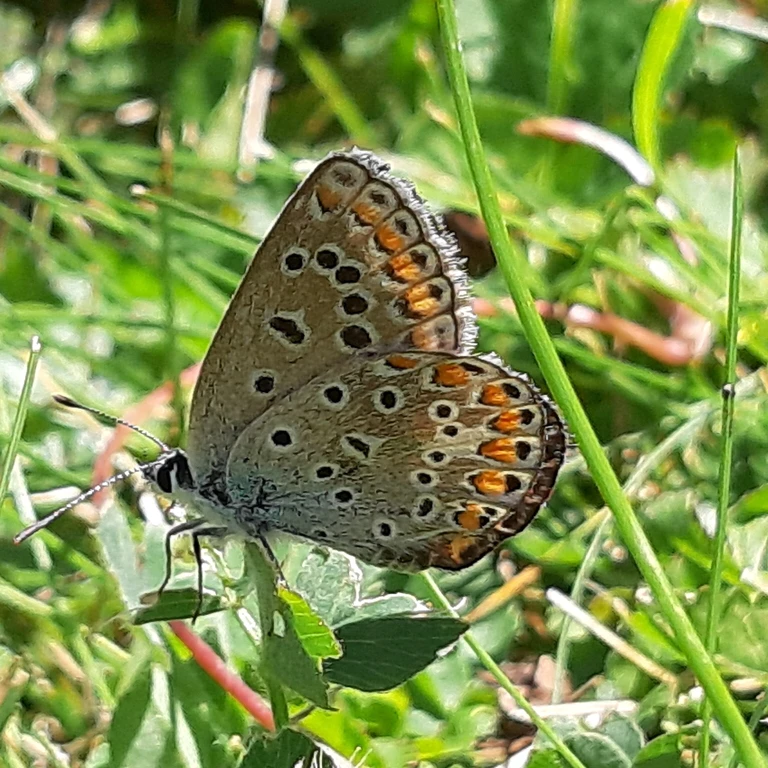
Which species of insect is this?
Polyommatus icarus
